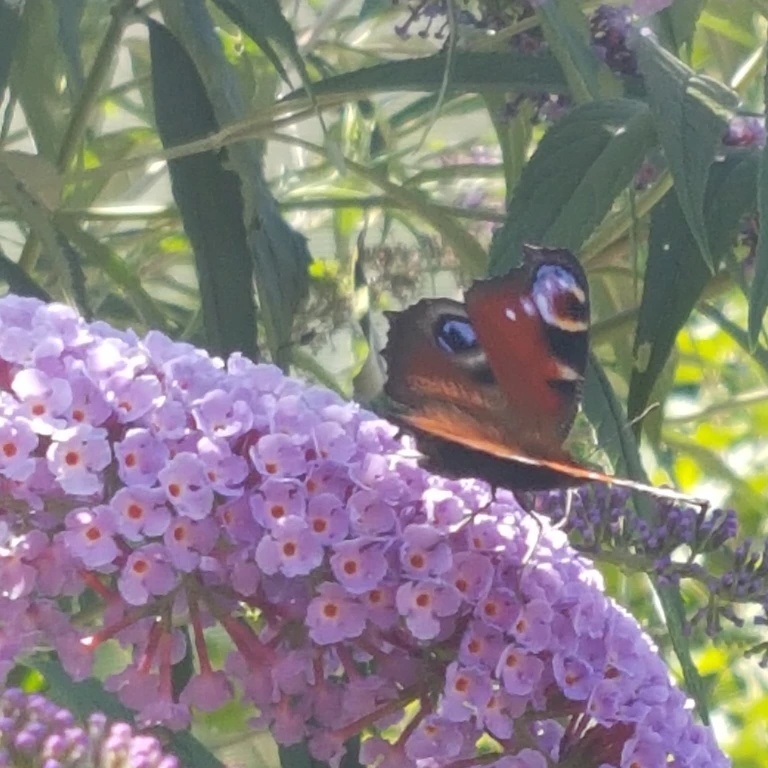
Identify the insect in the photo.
Aglais io
